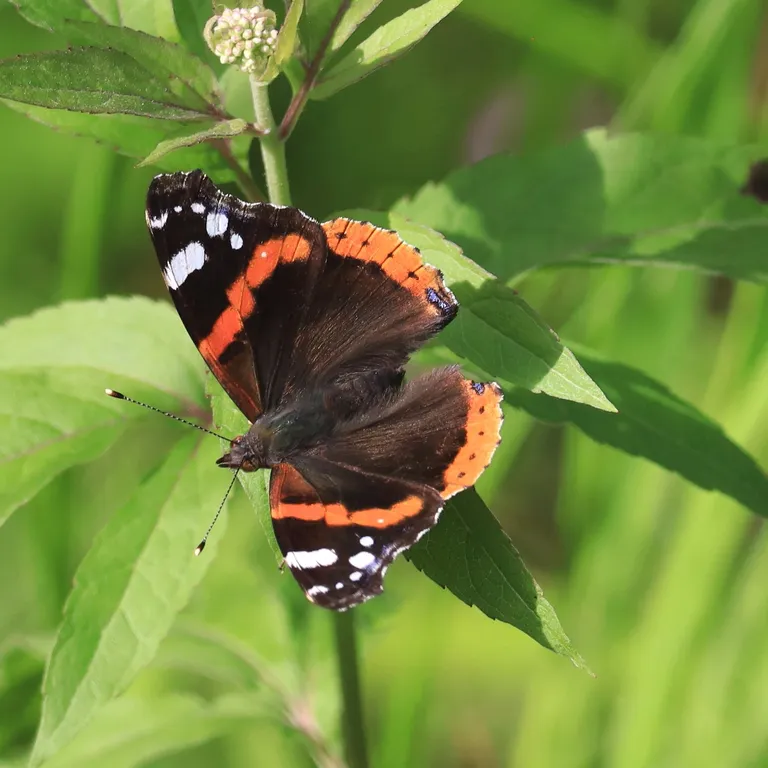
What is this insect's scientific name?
Vanessa atalanta
